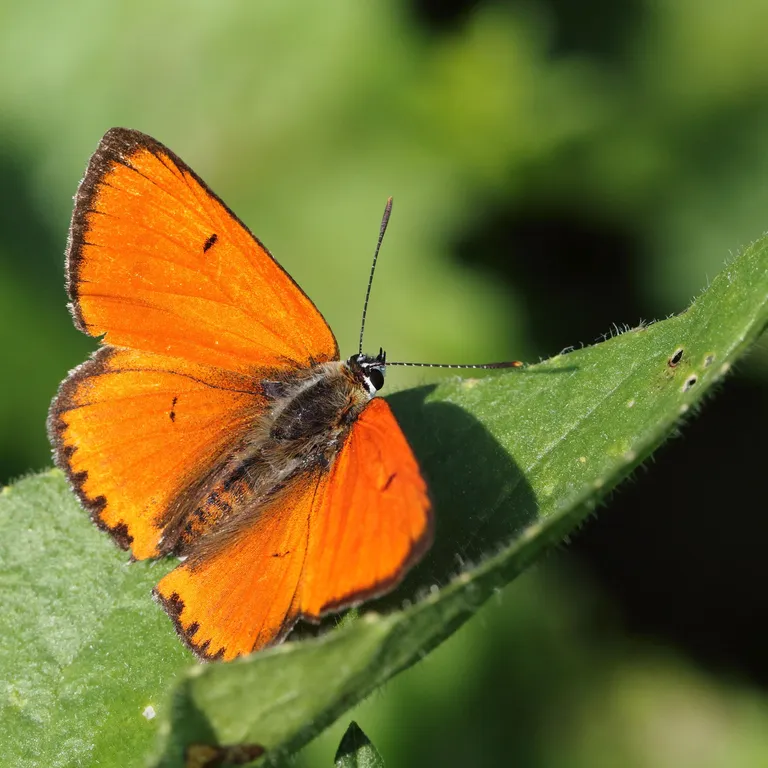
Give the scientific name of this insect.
Lycaena dispar
